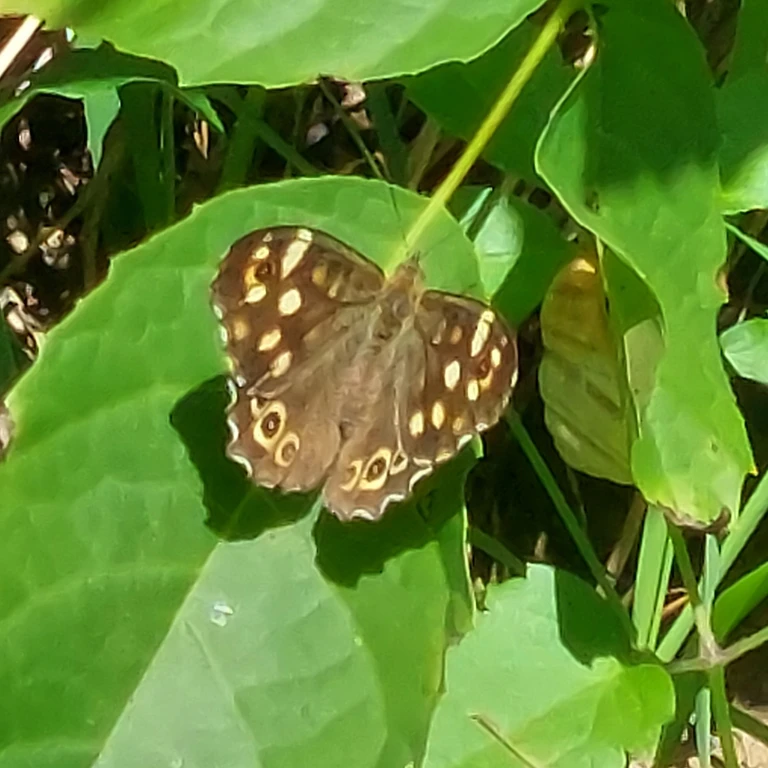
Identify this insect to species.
Pararge aegeria
